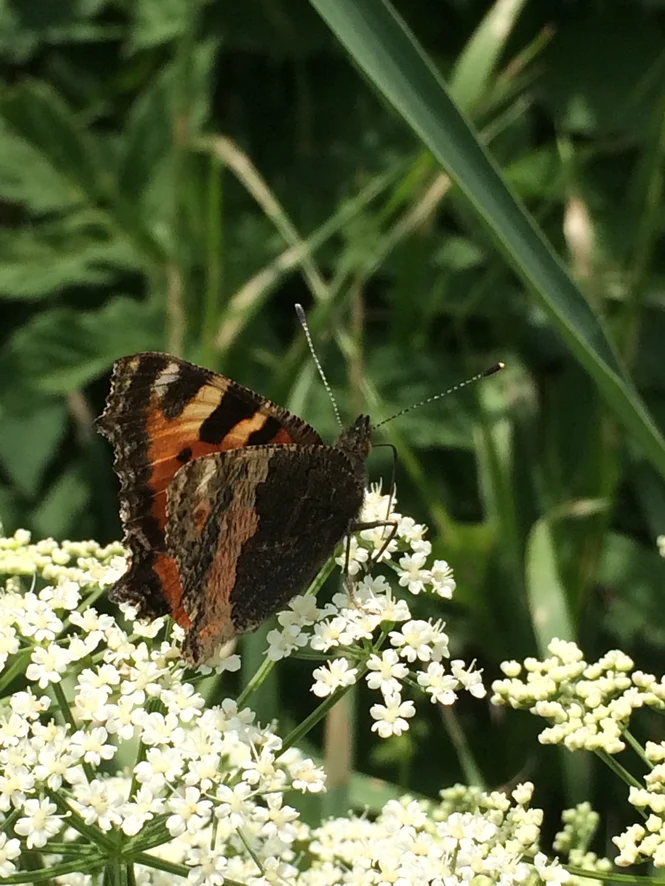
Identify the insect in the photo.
Aglais urticae
